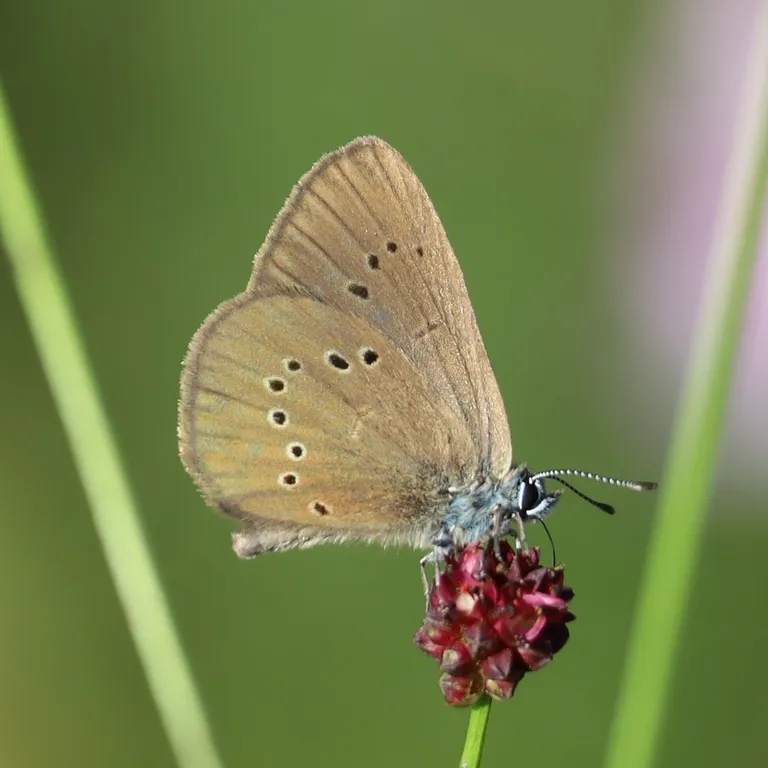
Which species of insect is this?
Phengaris nausithous (also Maculinea nausithous)
